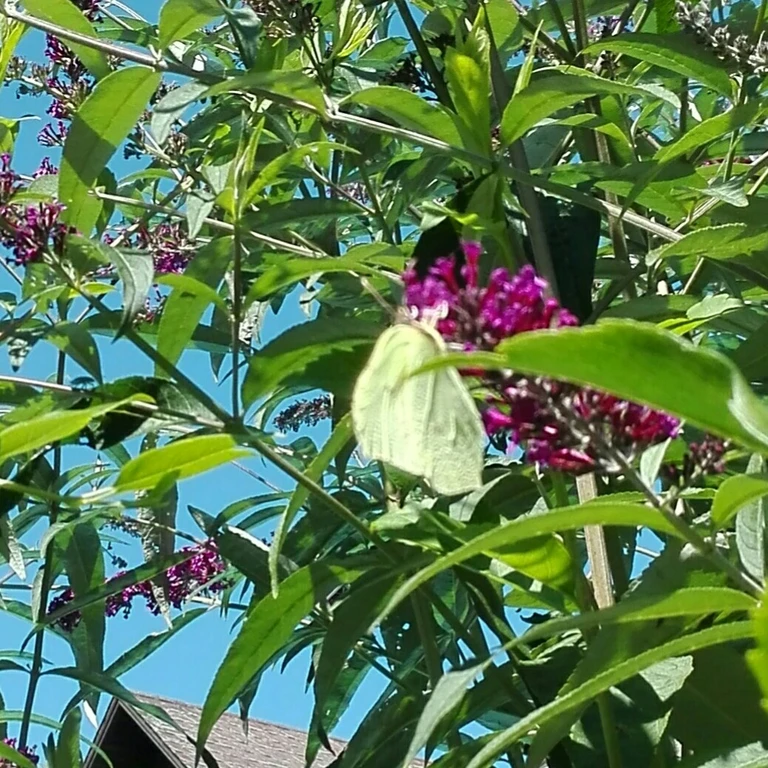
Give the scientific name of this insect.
Gonepteryx rhamni
